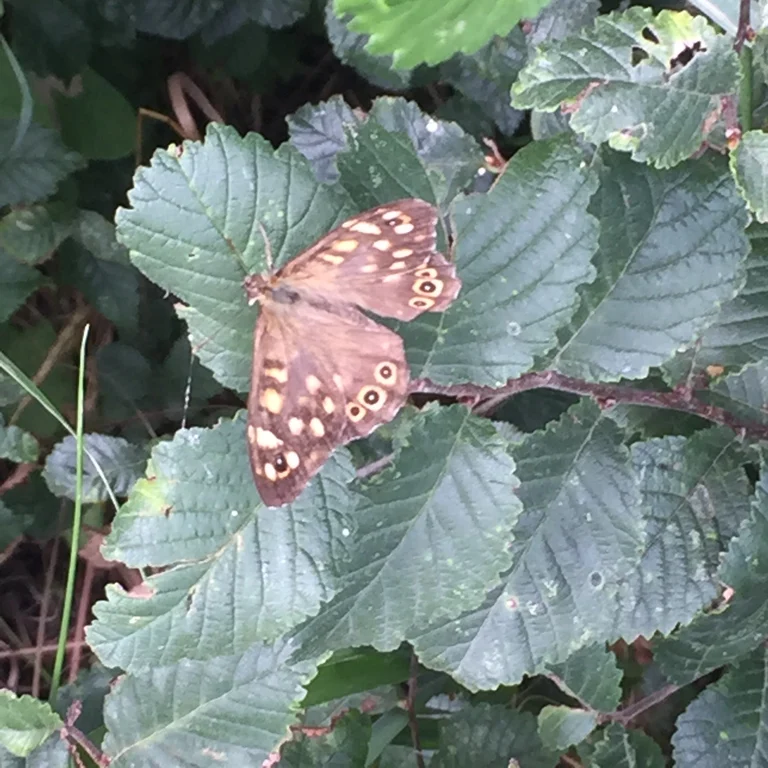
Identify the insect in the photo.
Pararge aegeria
